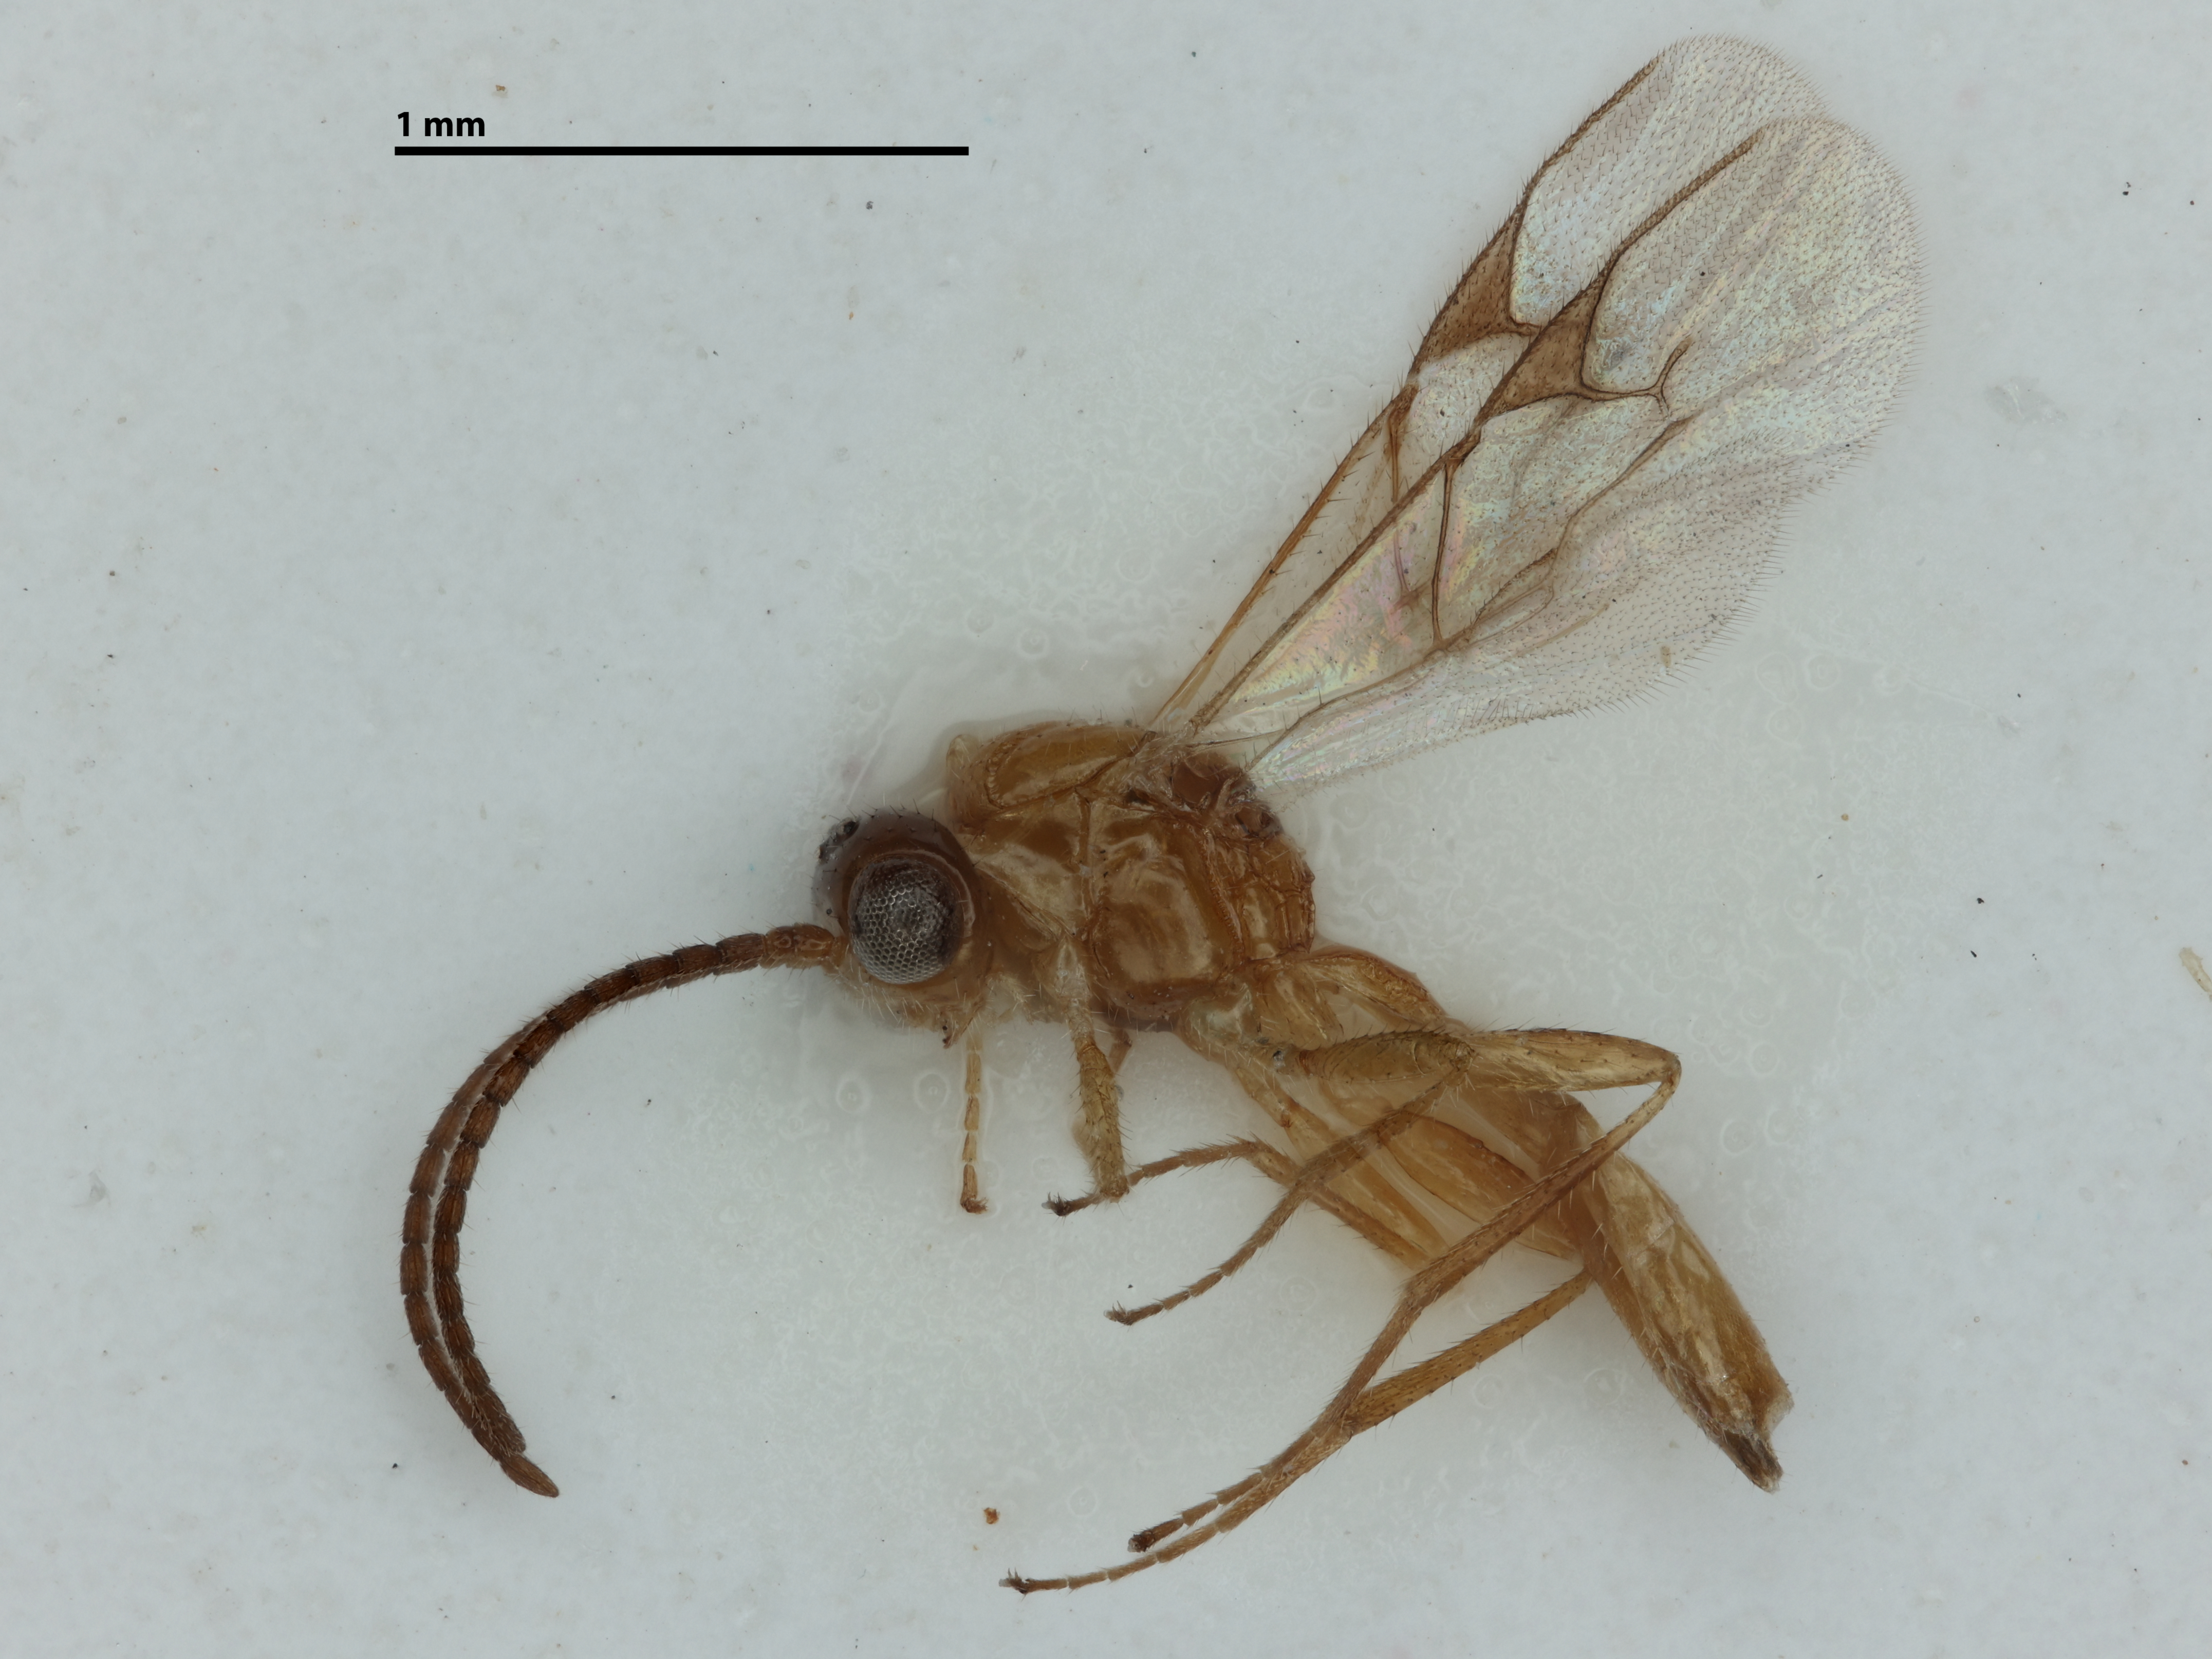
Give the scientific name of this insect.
Pauesia colombiana
